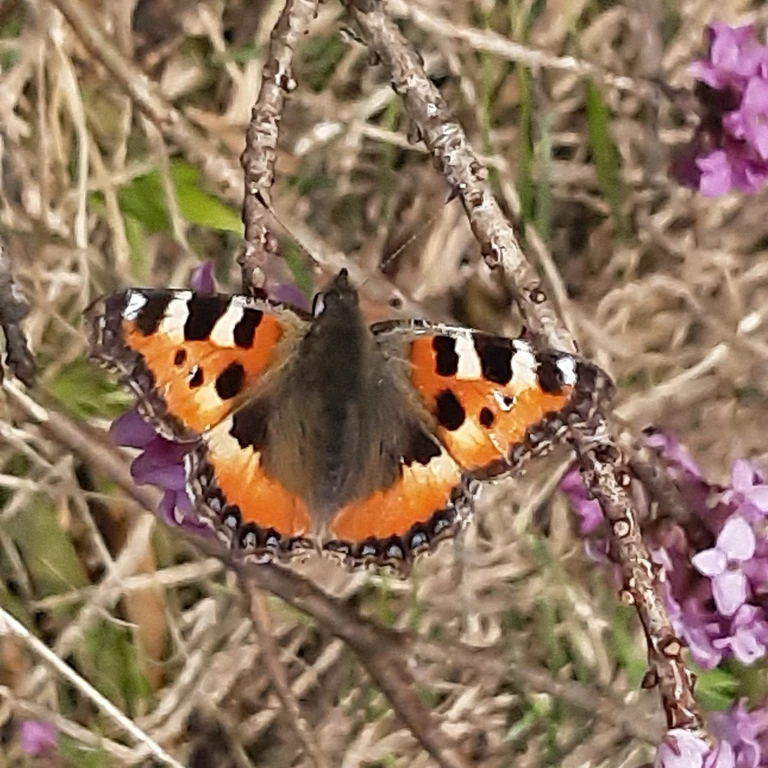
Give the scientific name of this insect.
Aglais urticae
